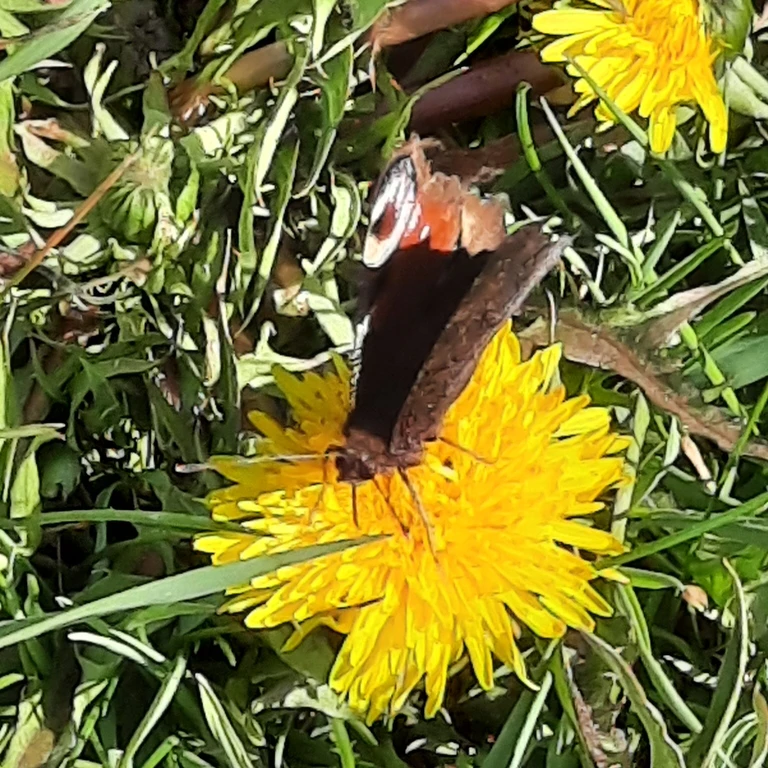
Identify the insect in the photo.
Aglais io
